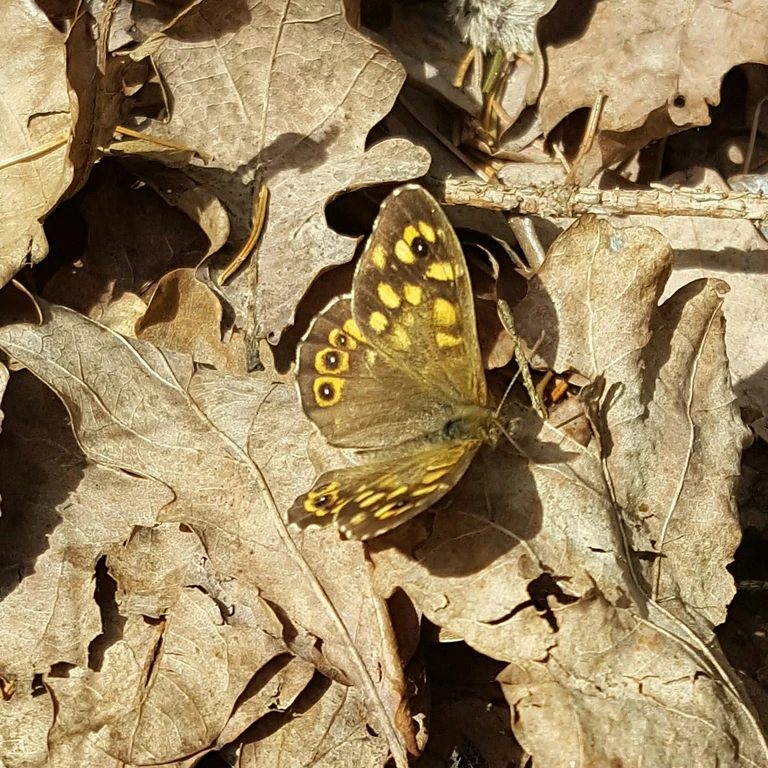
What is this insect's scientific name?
Pararge aegeria
